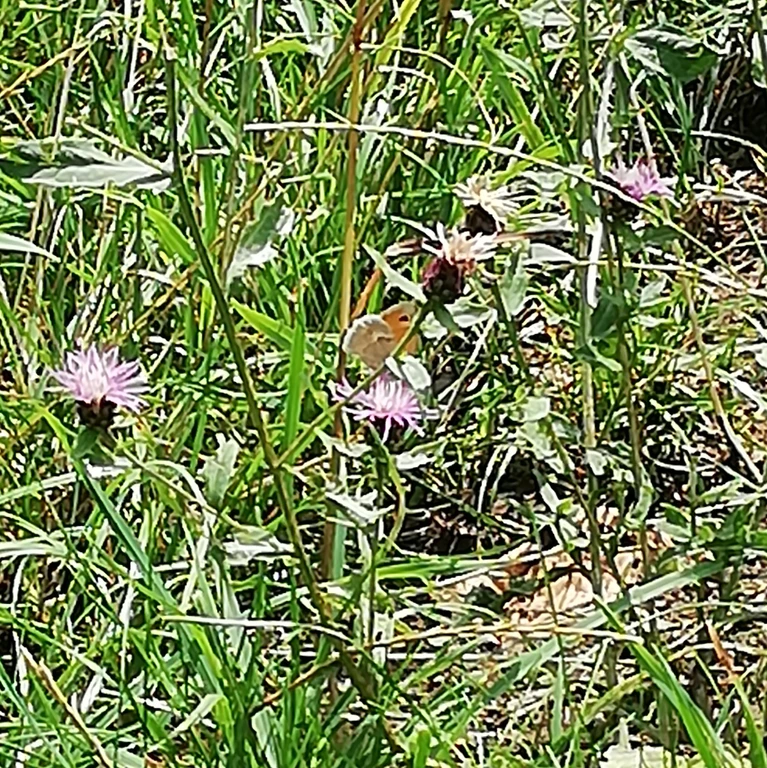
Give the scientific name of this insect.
Coenonympha pamphilus
